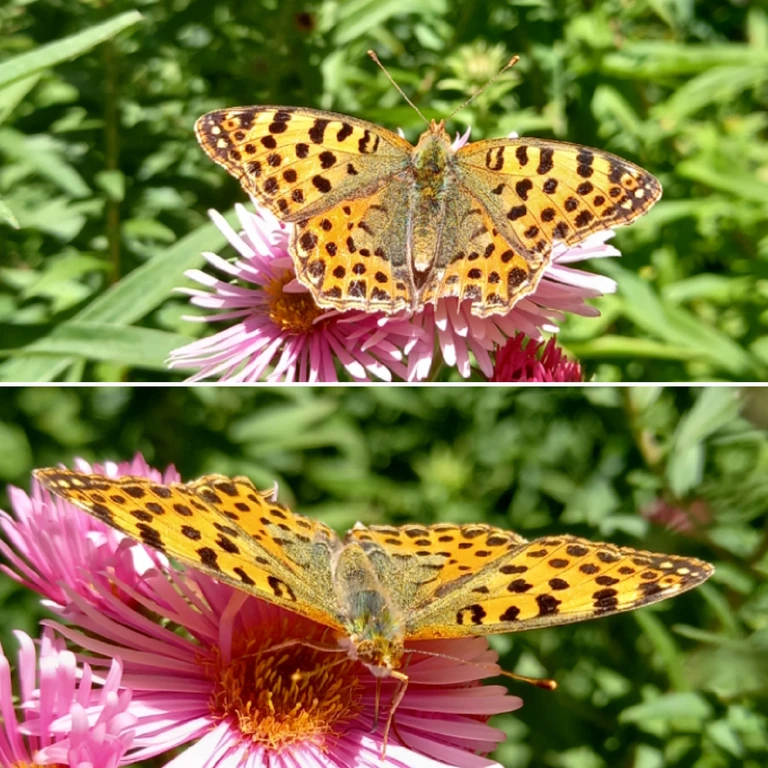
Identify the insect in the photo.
Issoria lathonia
